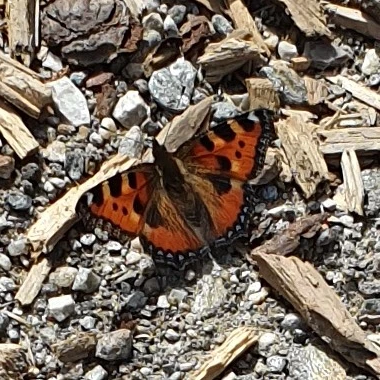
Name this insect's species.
Aglais urticae
